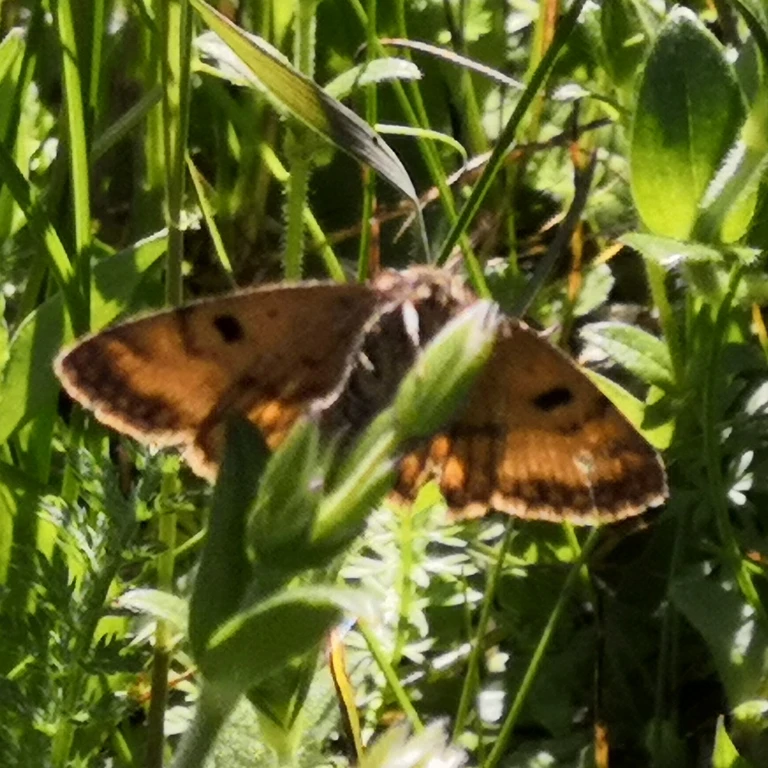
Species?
Euclidia glyphica
